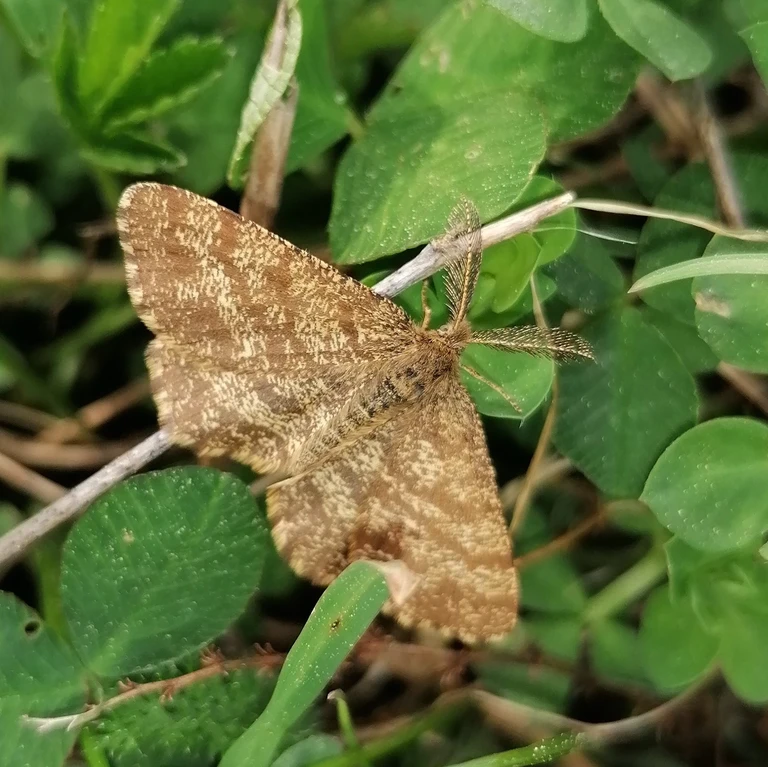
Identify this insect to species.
Ematurga atomaria
